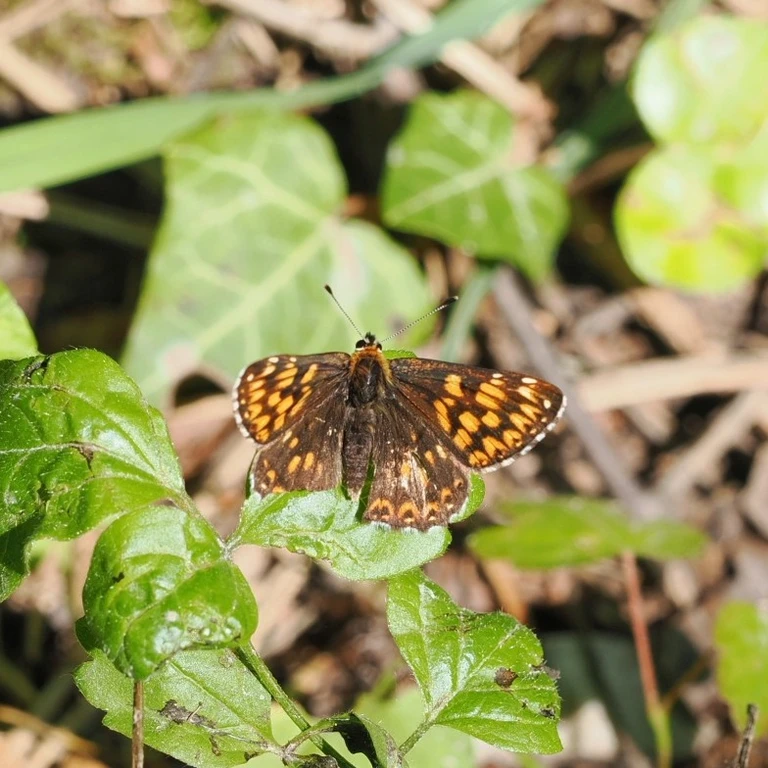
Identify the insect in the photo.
Hamearis lucina
